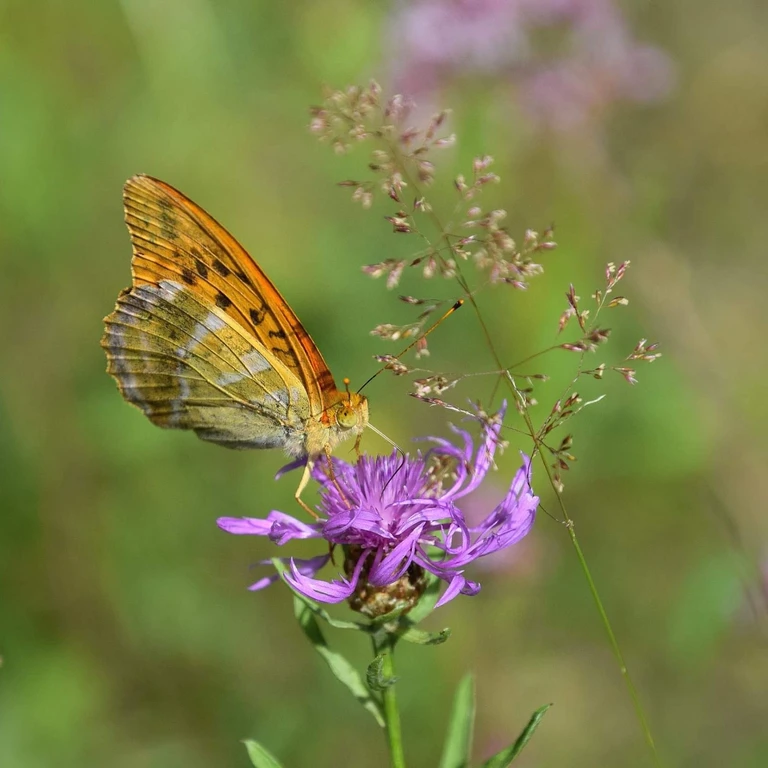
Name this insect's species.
Argynnis paphia
